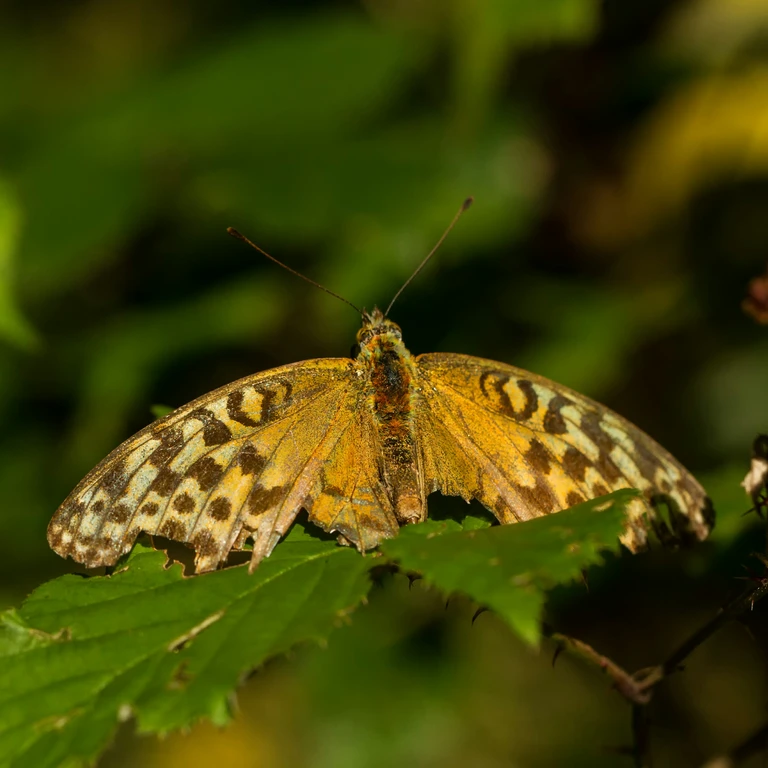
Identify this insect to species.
Argynnis paphia
